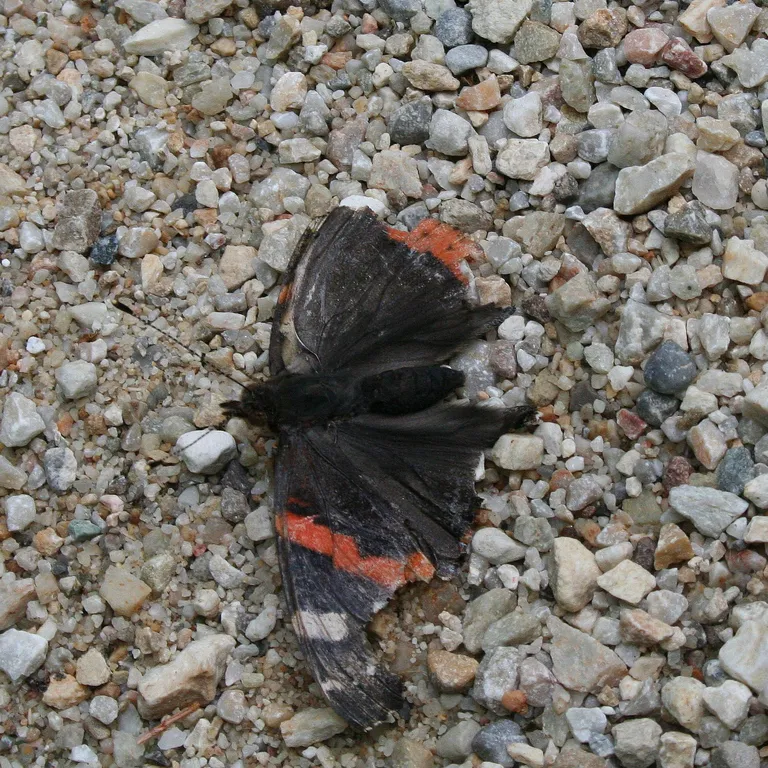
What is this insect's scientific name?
Vanessa atalanta
